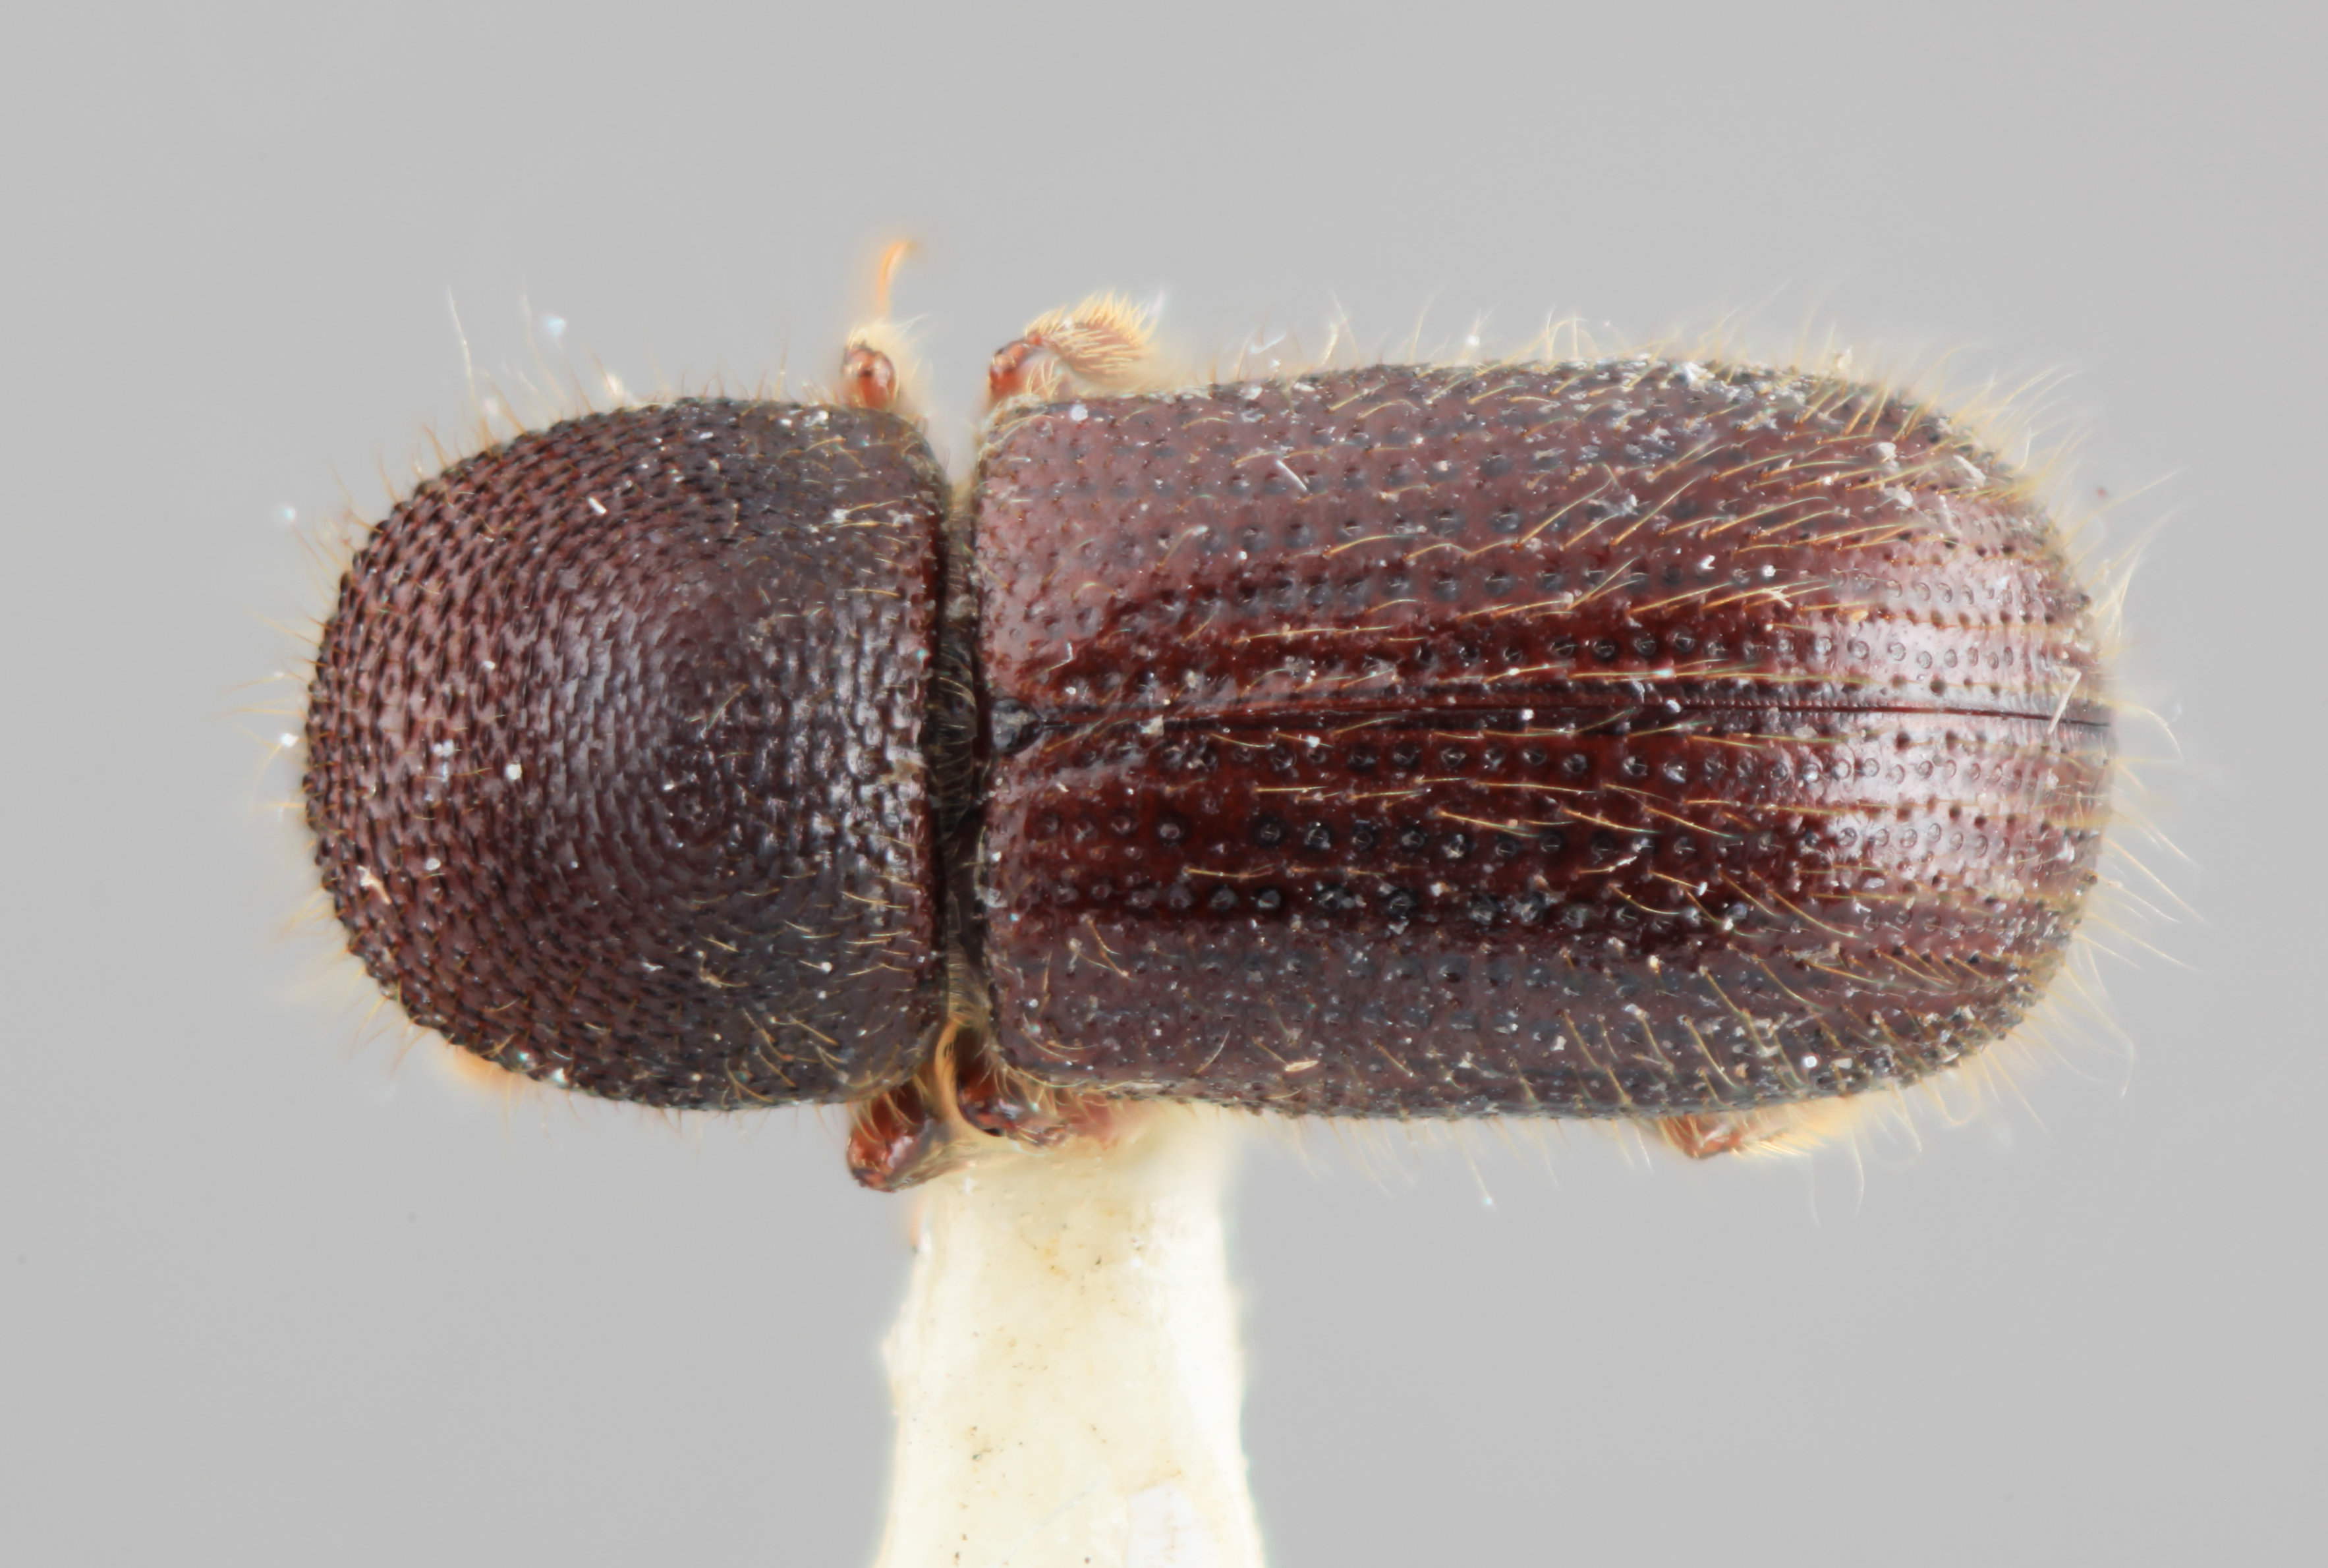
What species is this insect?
Xyleborus rusticus
